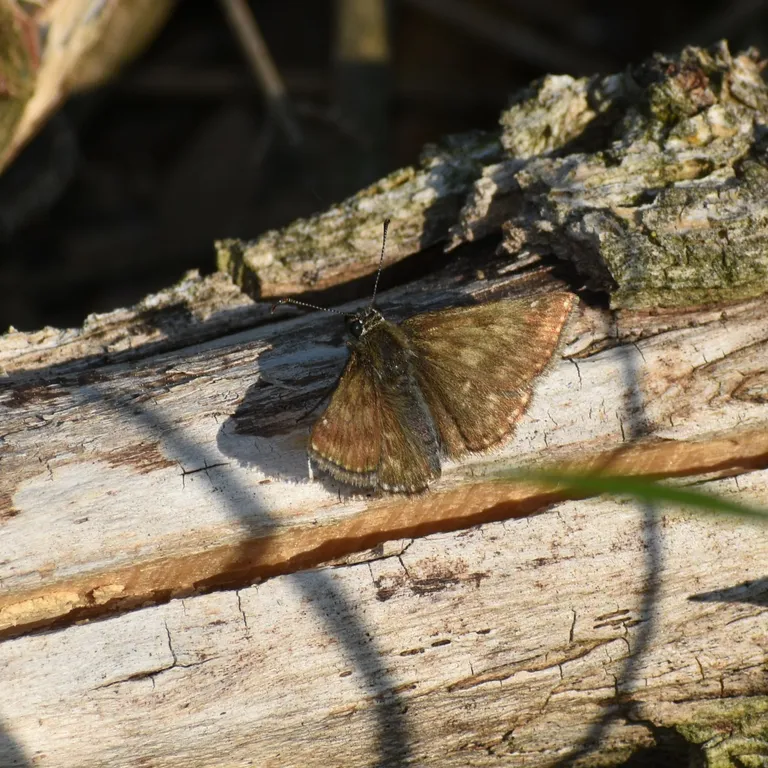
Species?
Erynnis tages
